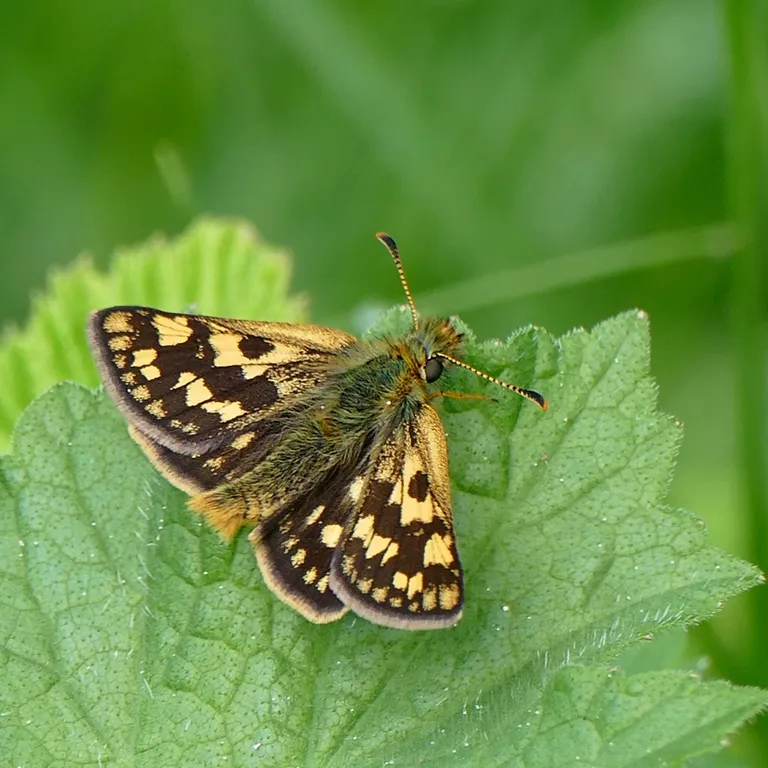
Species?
Carterocephalus palaemon
